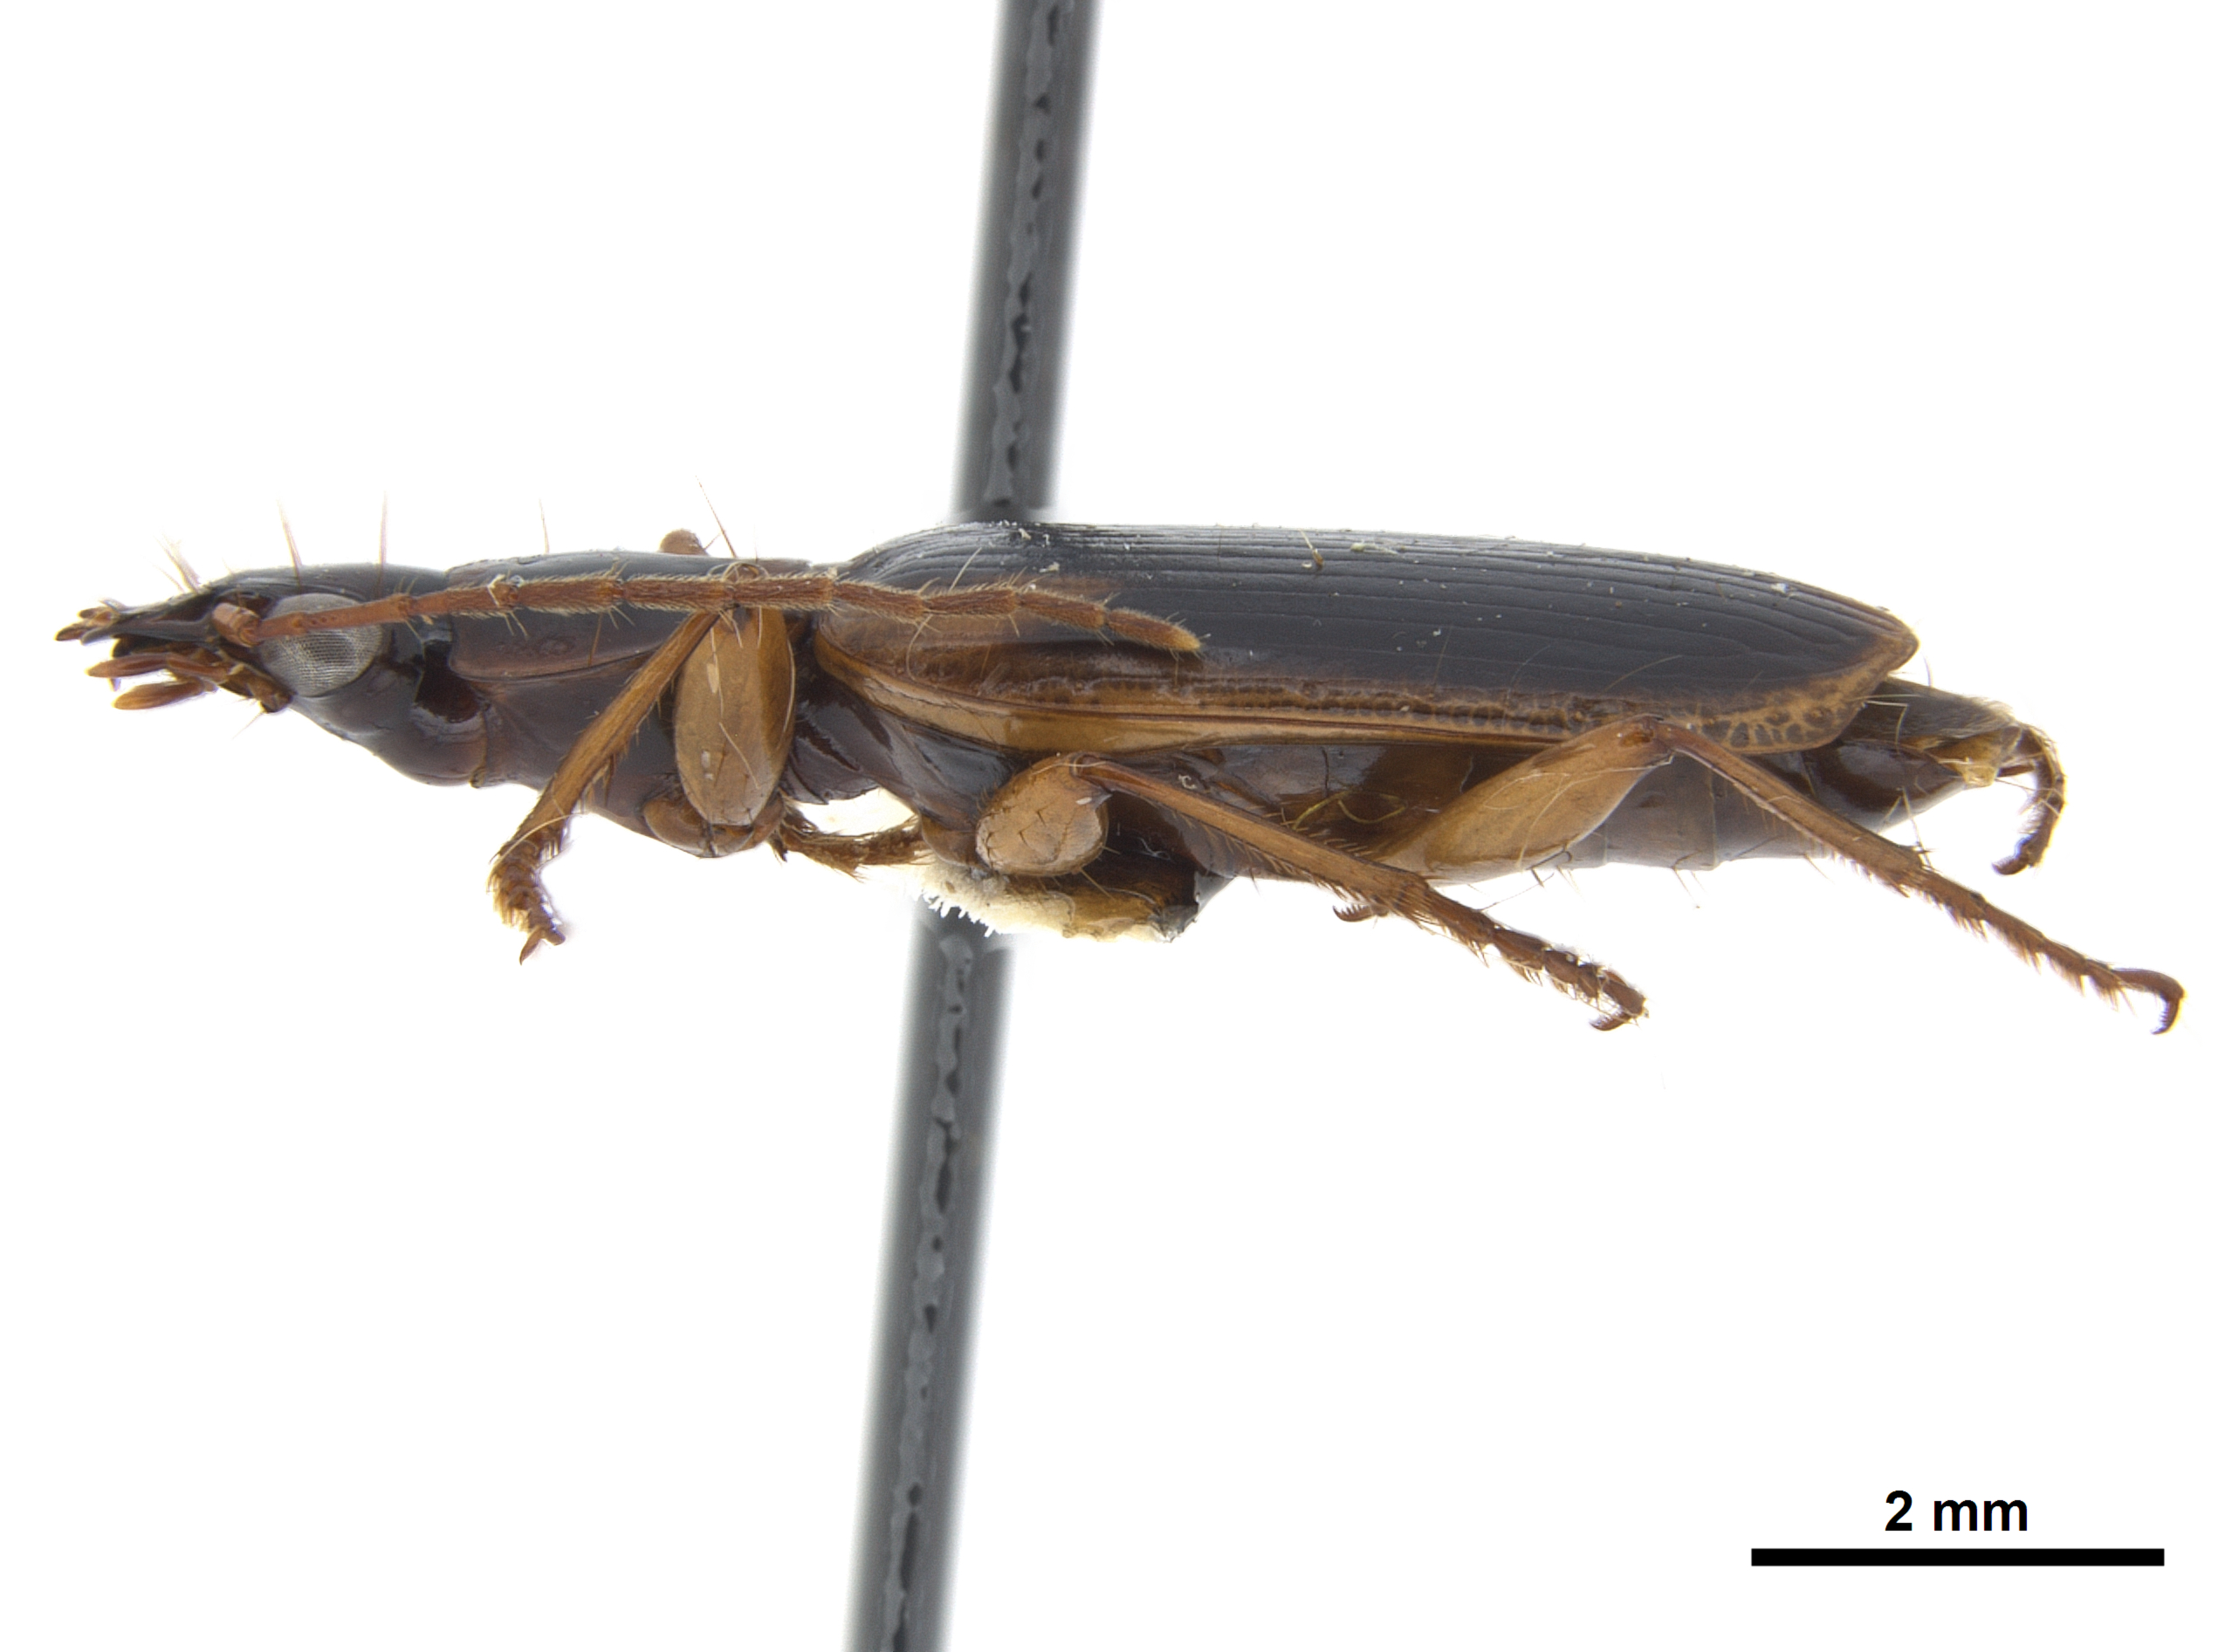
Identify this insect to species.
Pinacodera limbata (also Cymindis limbata)
